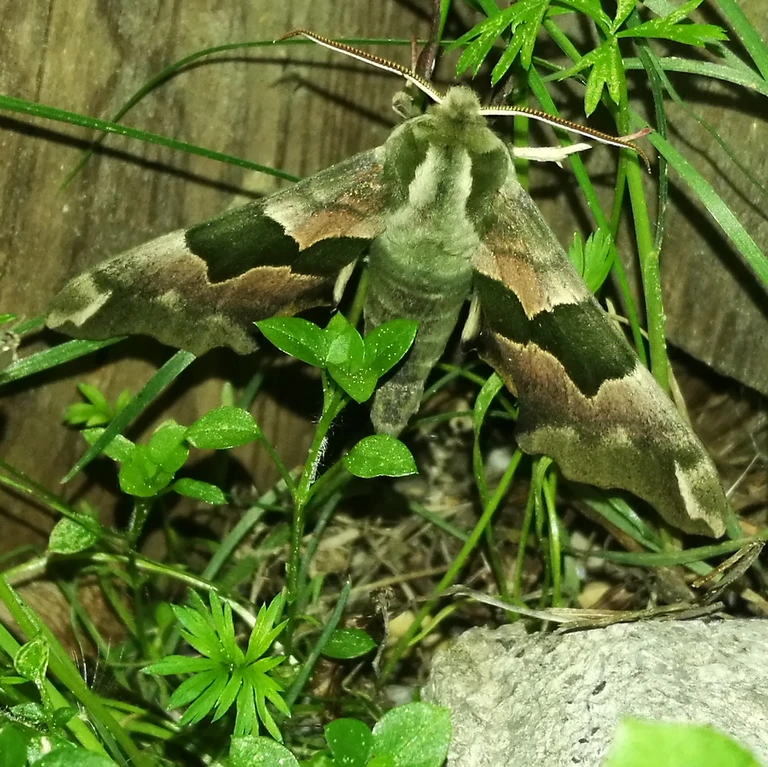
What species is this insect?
Mimas tiliae
